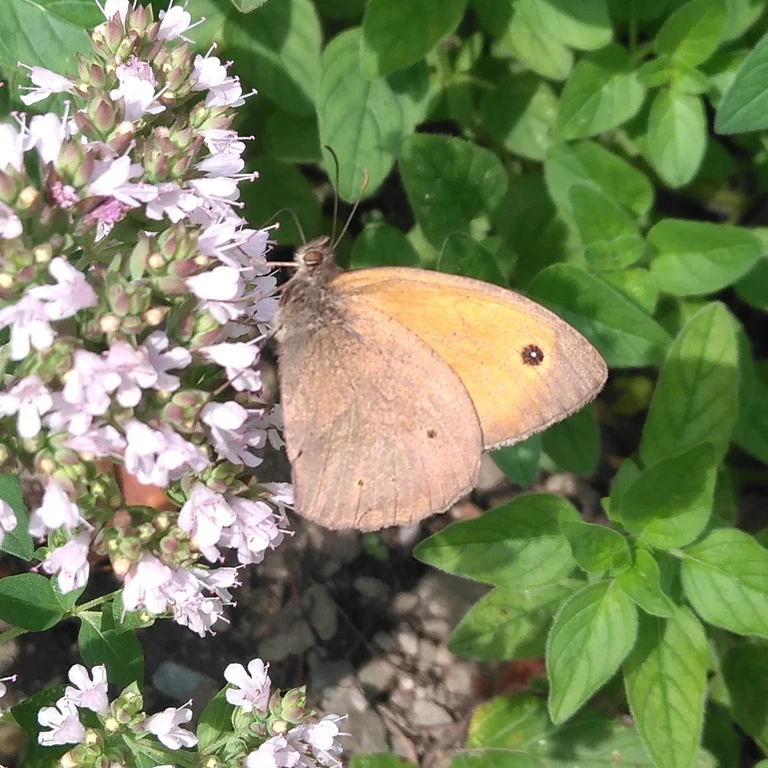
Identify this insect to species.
Maniola jurtina
